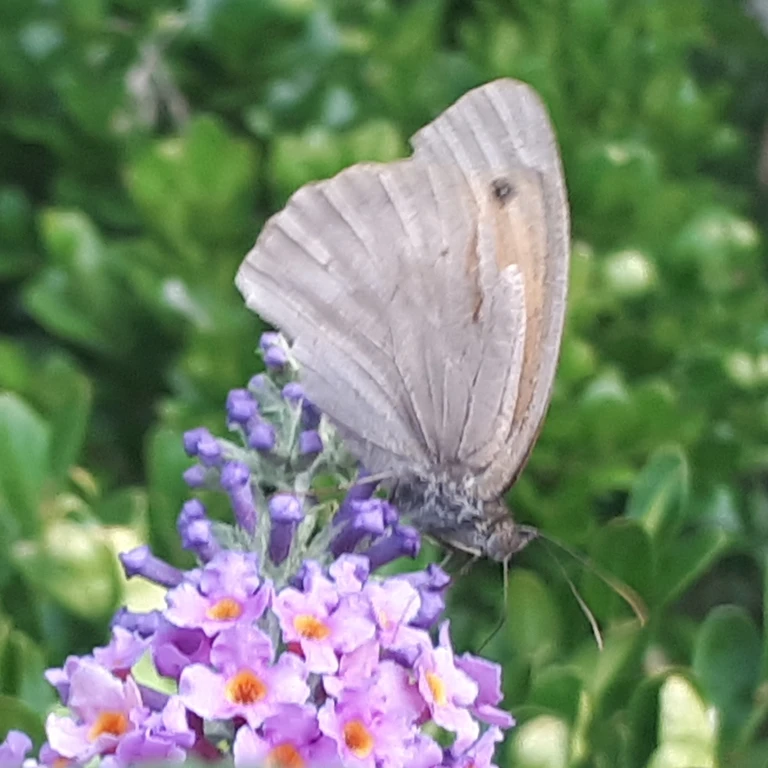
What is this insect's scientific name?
Maniola jurtina
